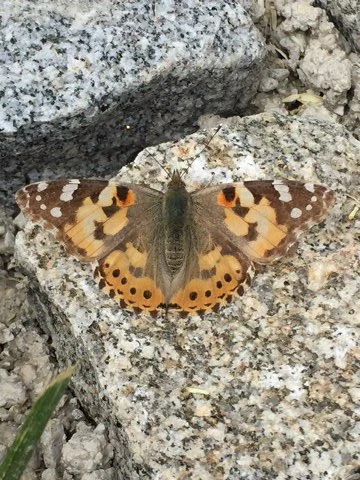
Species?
Vanessa cardui
